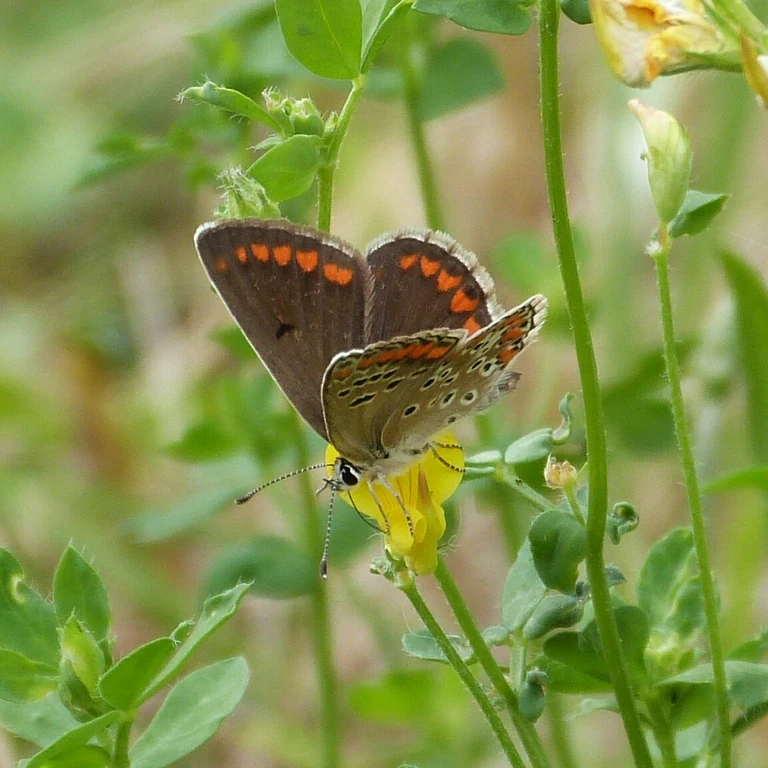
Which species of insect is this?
Aricia agestis/artaxerxes
